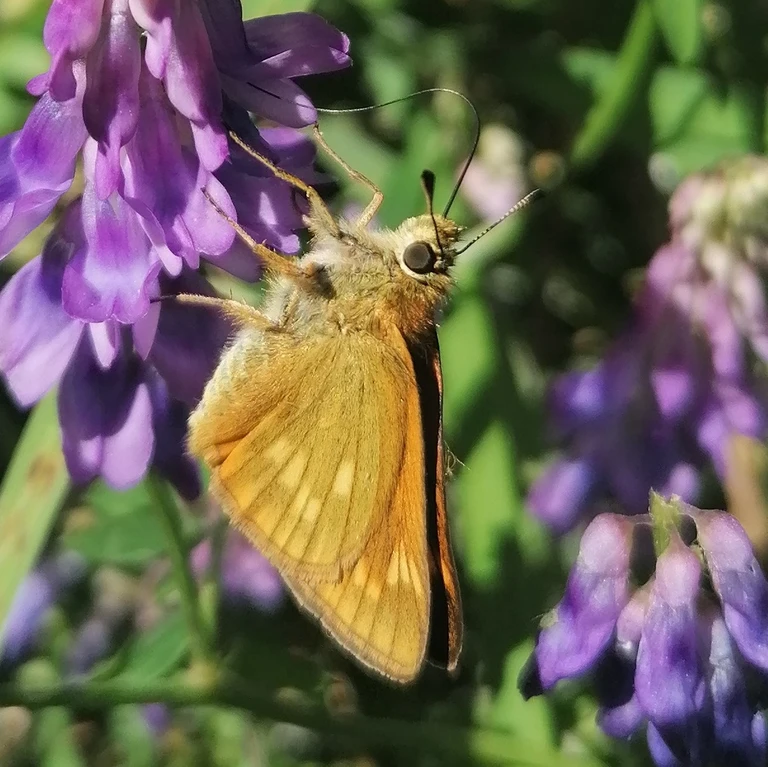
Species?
Ochlodes sylvanus (also Ochlodes venata)
